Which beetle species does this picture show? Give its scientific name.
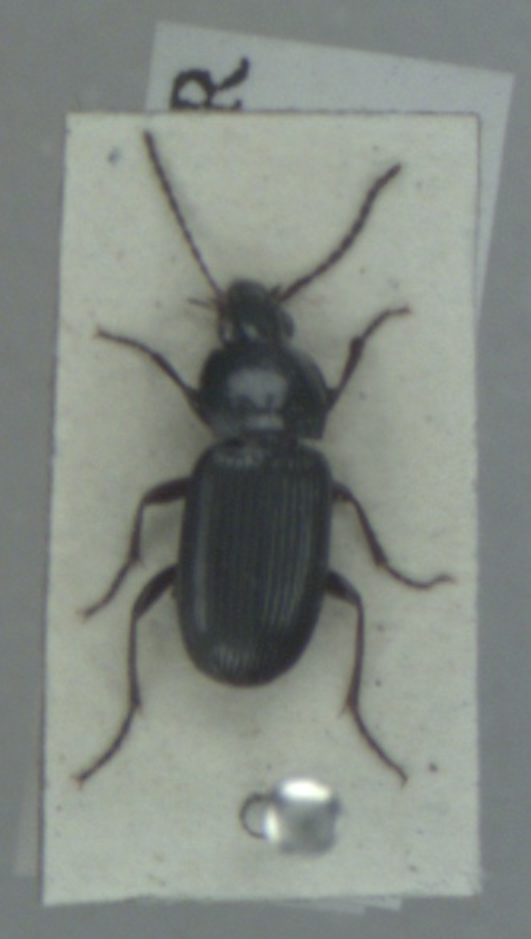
Pterostichus vernalis
